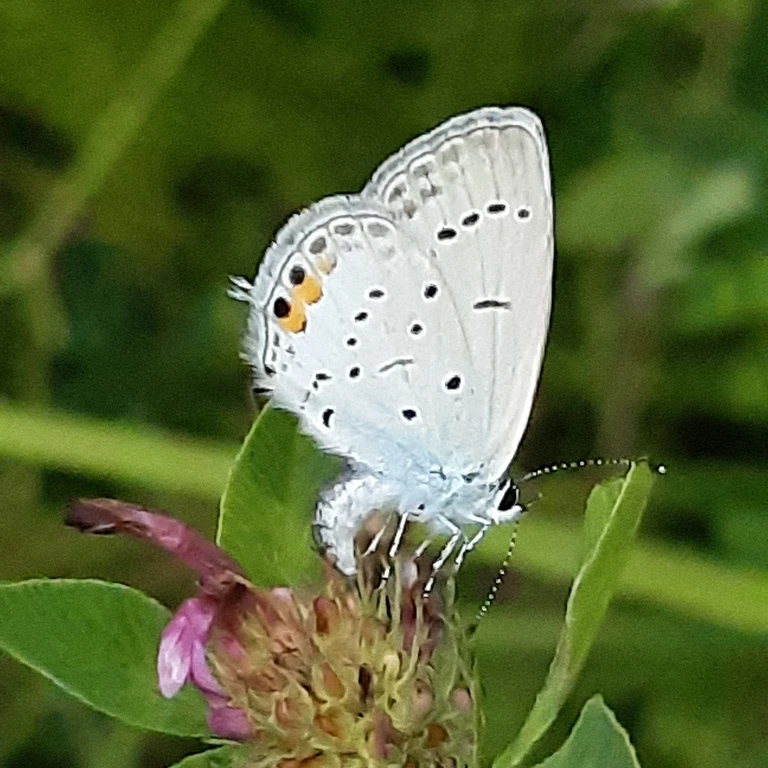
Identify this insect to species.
Cupido argiades (also Elkalyce argiades)
